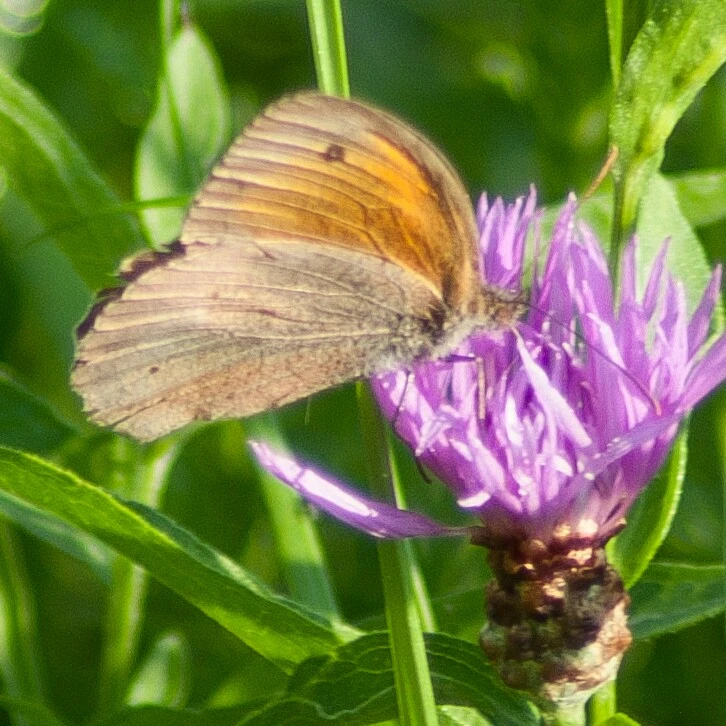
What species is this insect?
Maniola jurtina
